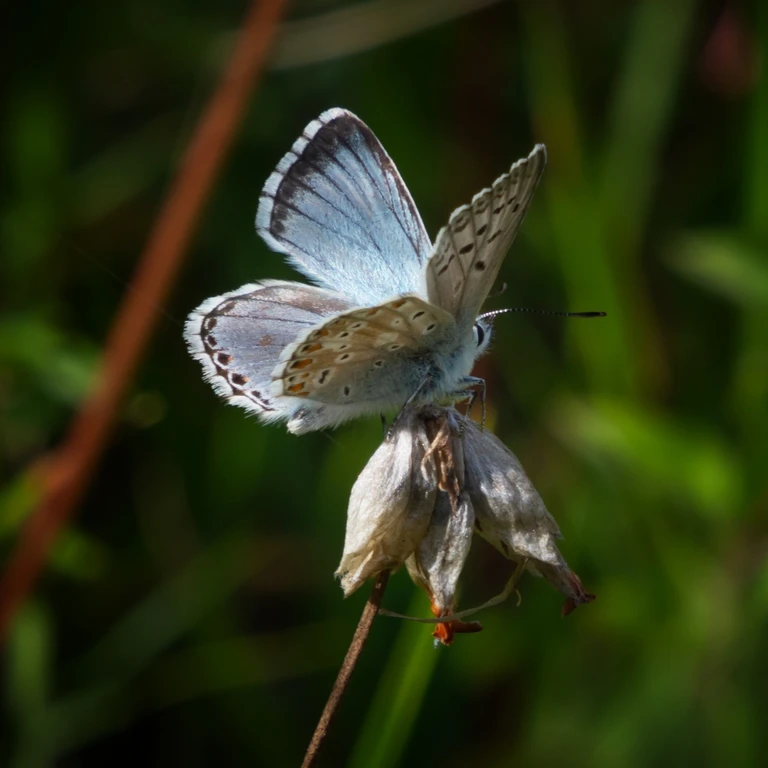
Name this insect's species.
Lysandra coridon
